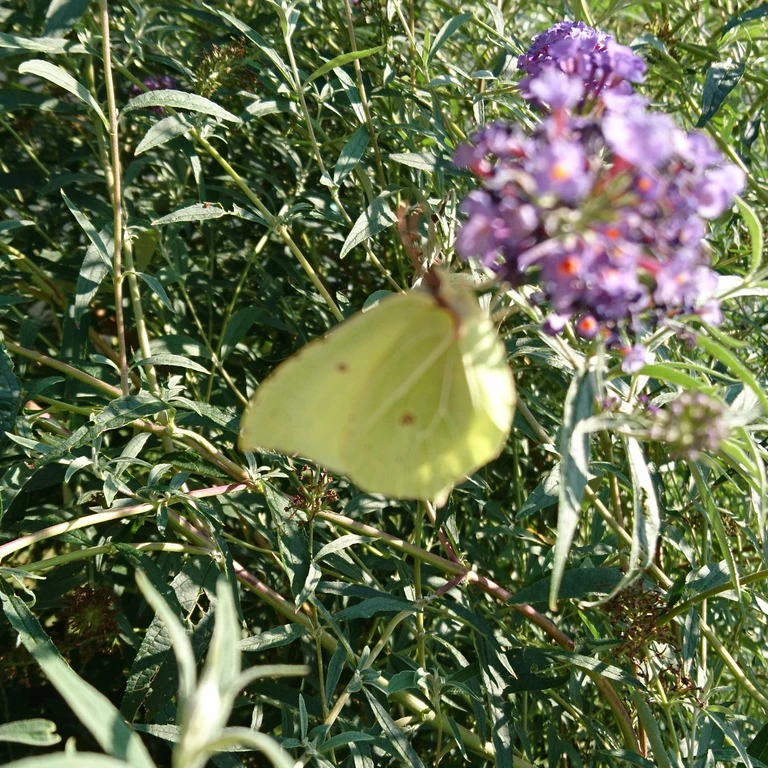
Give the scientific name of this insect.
Gonepteryx rhamni
